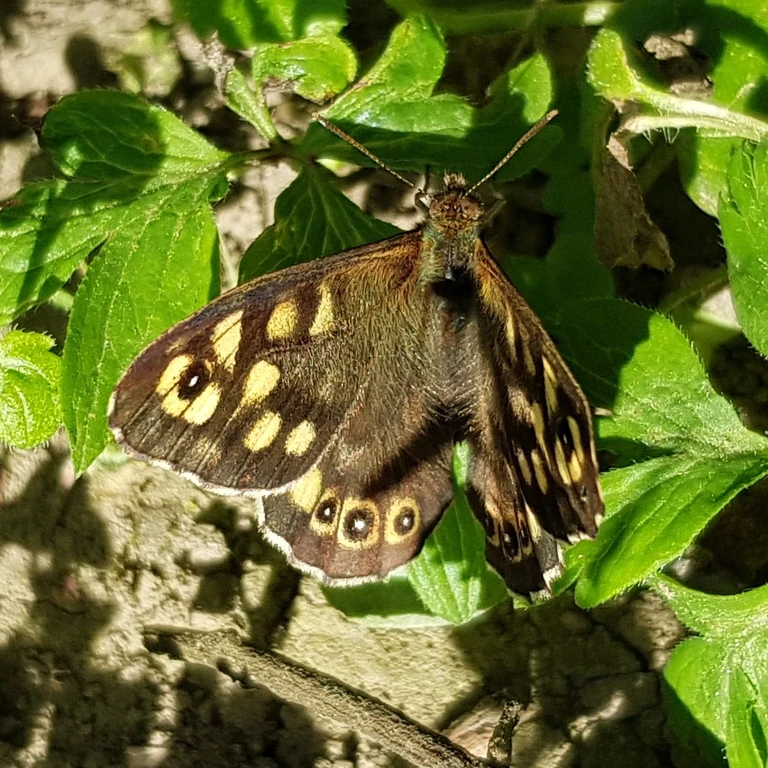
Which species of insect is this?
Pararge aegeria
